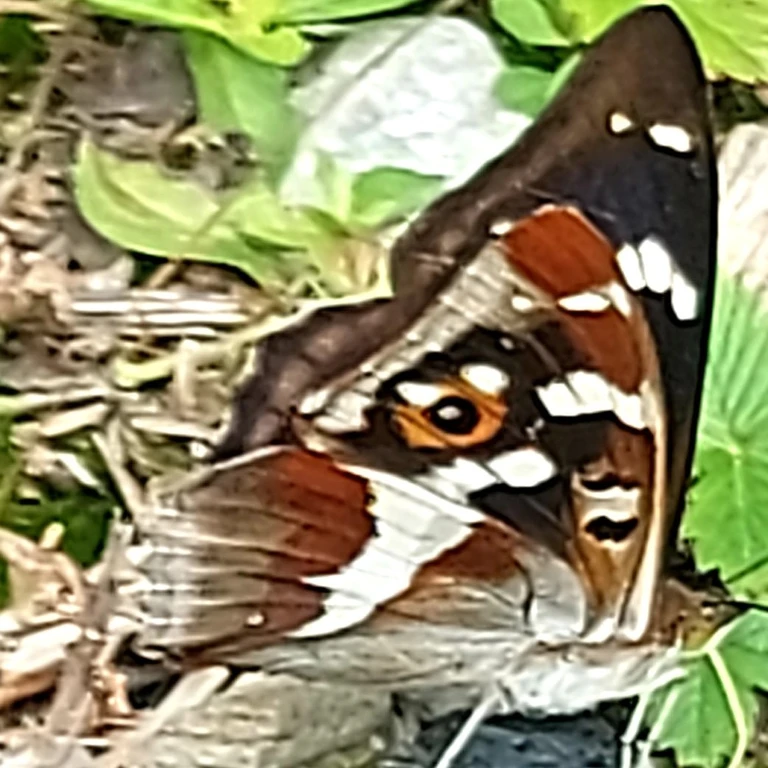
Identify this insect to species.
Apatura iris
